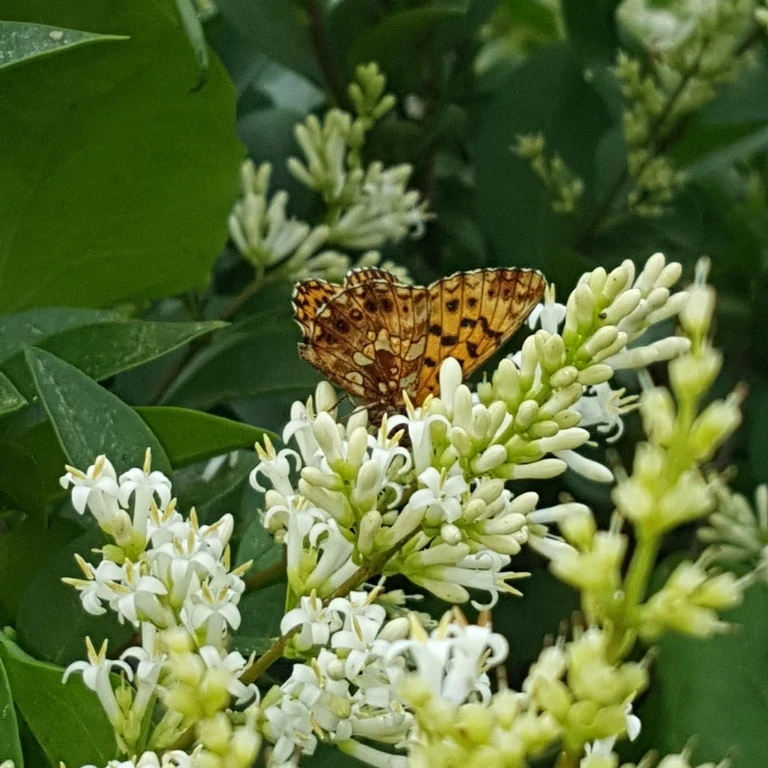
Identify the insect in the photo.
Boloria dia
